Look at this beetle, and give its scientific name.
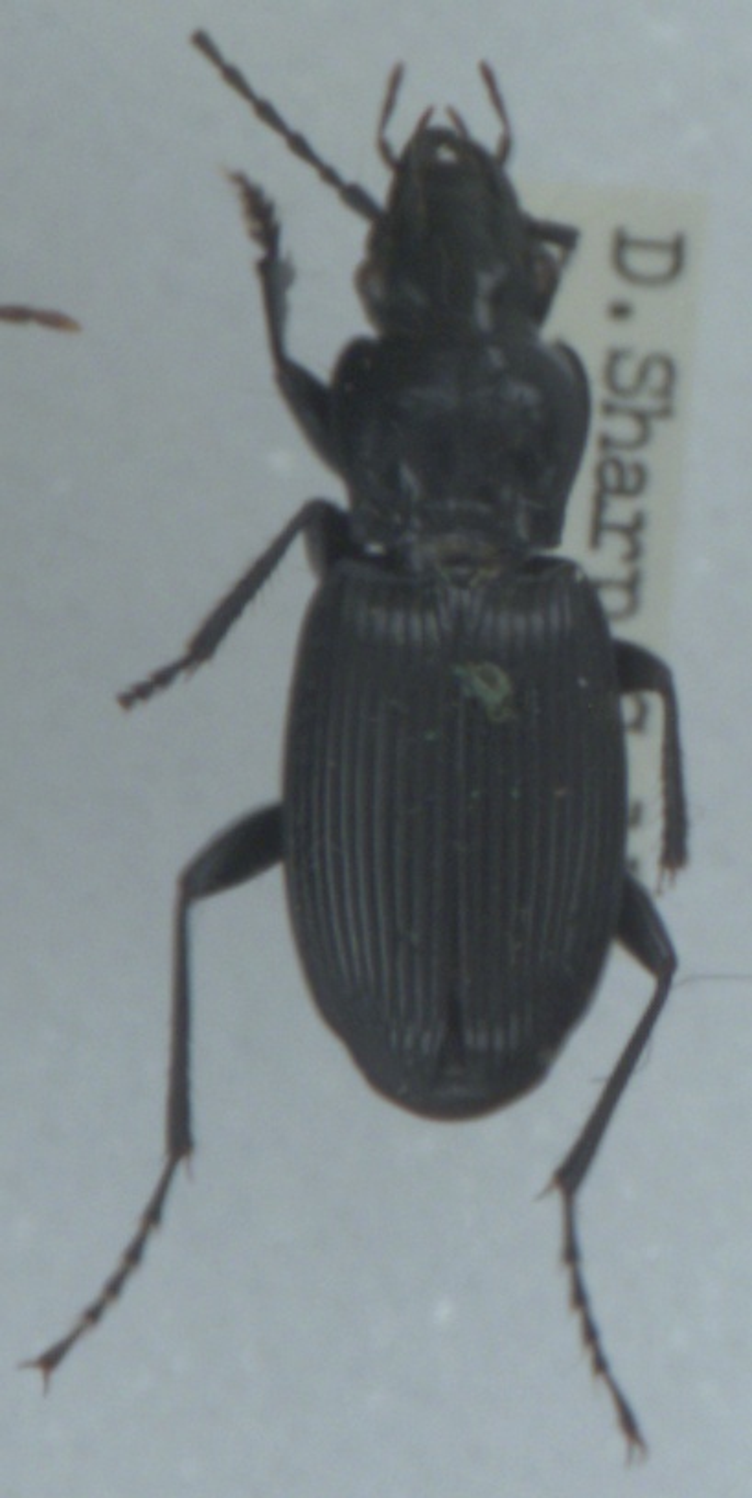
Pterostichus cristatus
